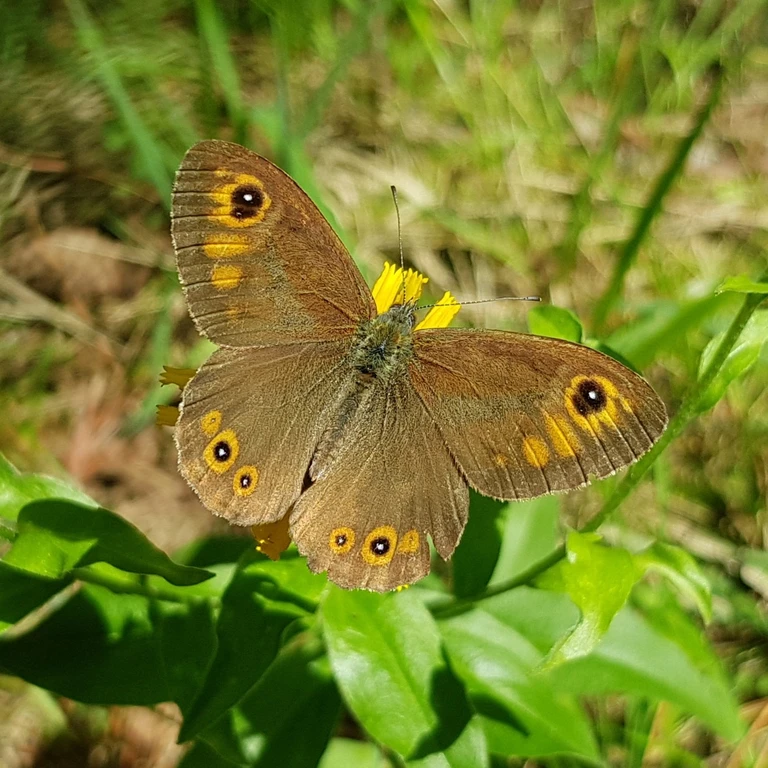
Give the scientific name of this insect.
Lasiommata maera (also Pararge maera)
